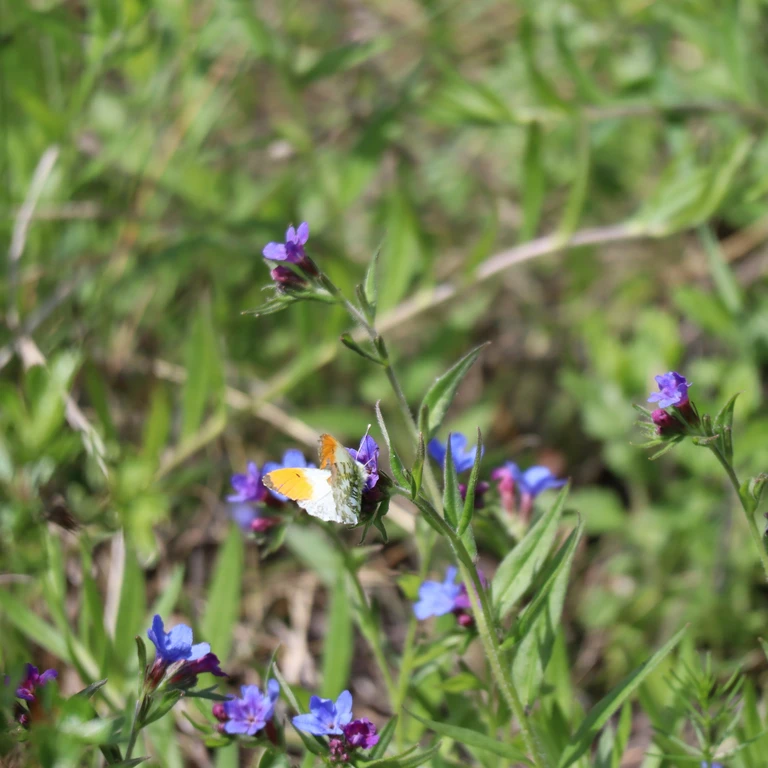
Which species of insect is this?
Anthocharis cardamines
